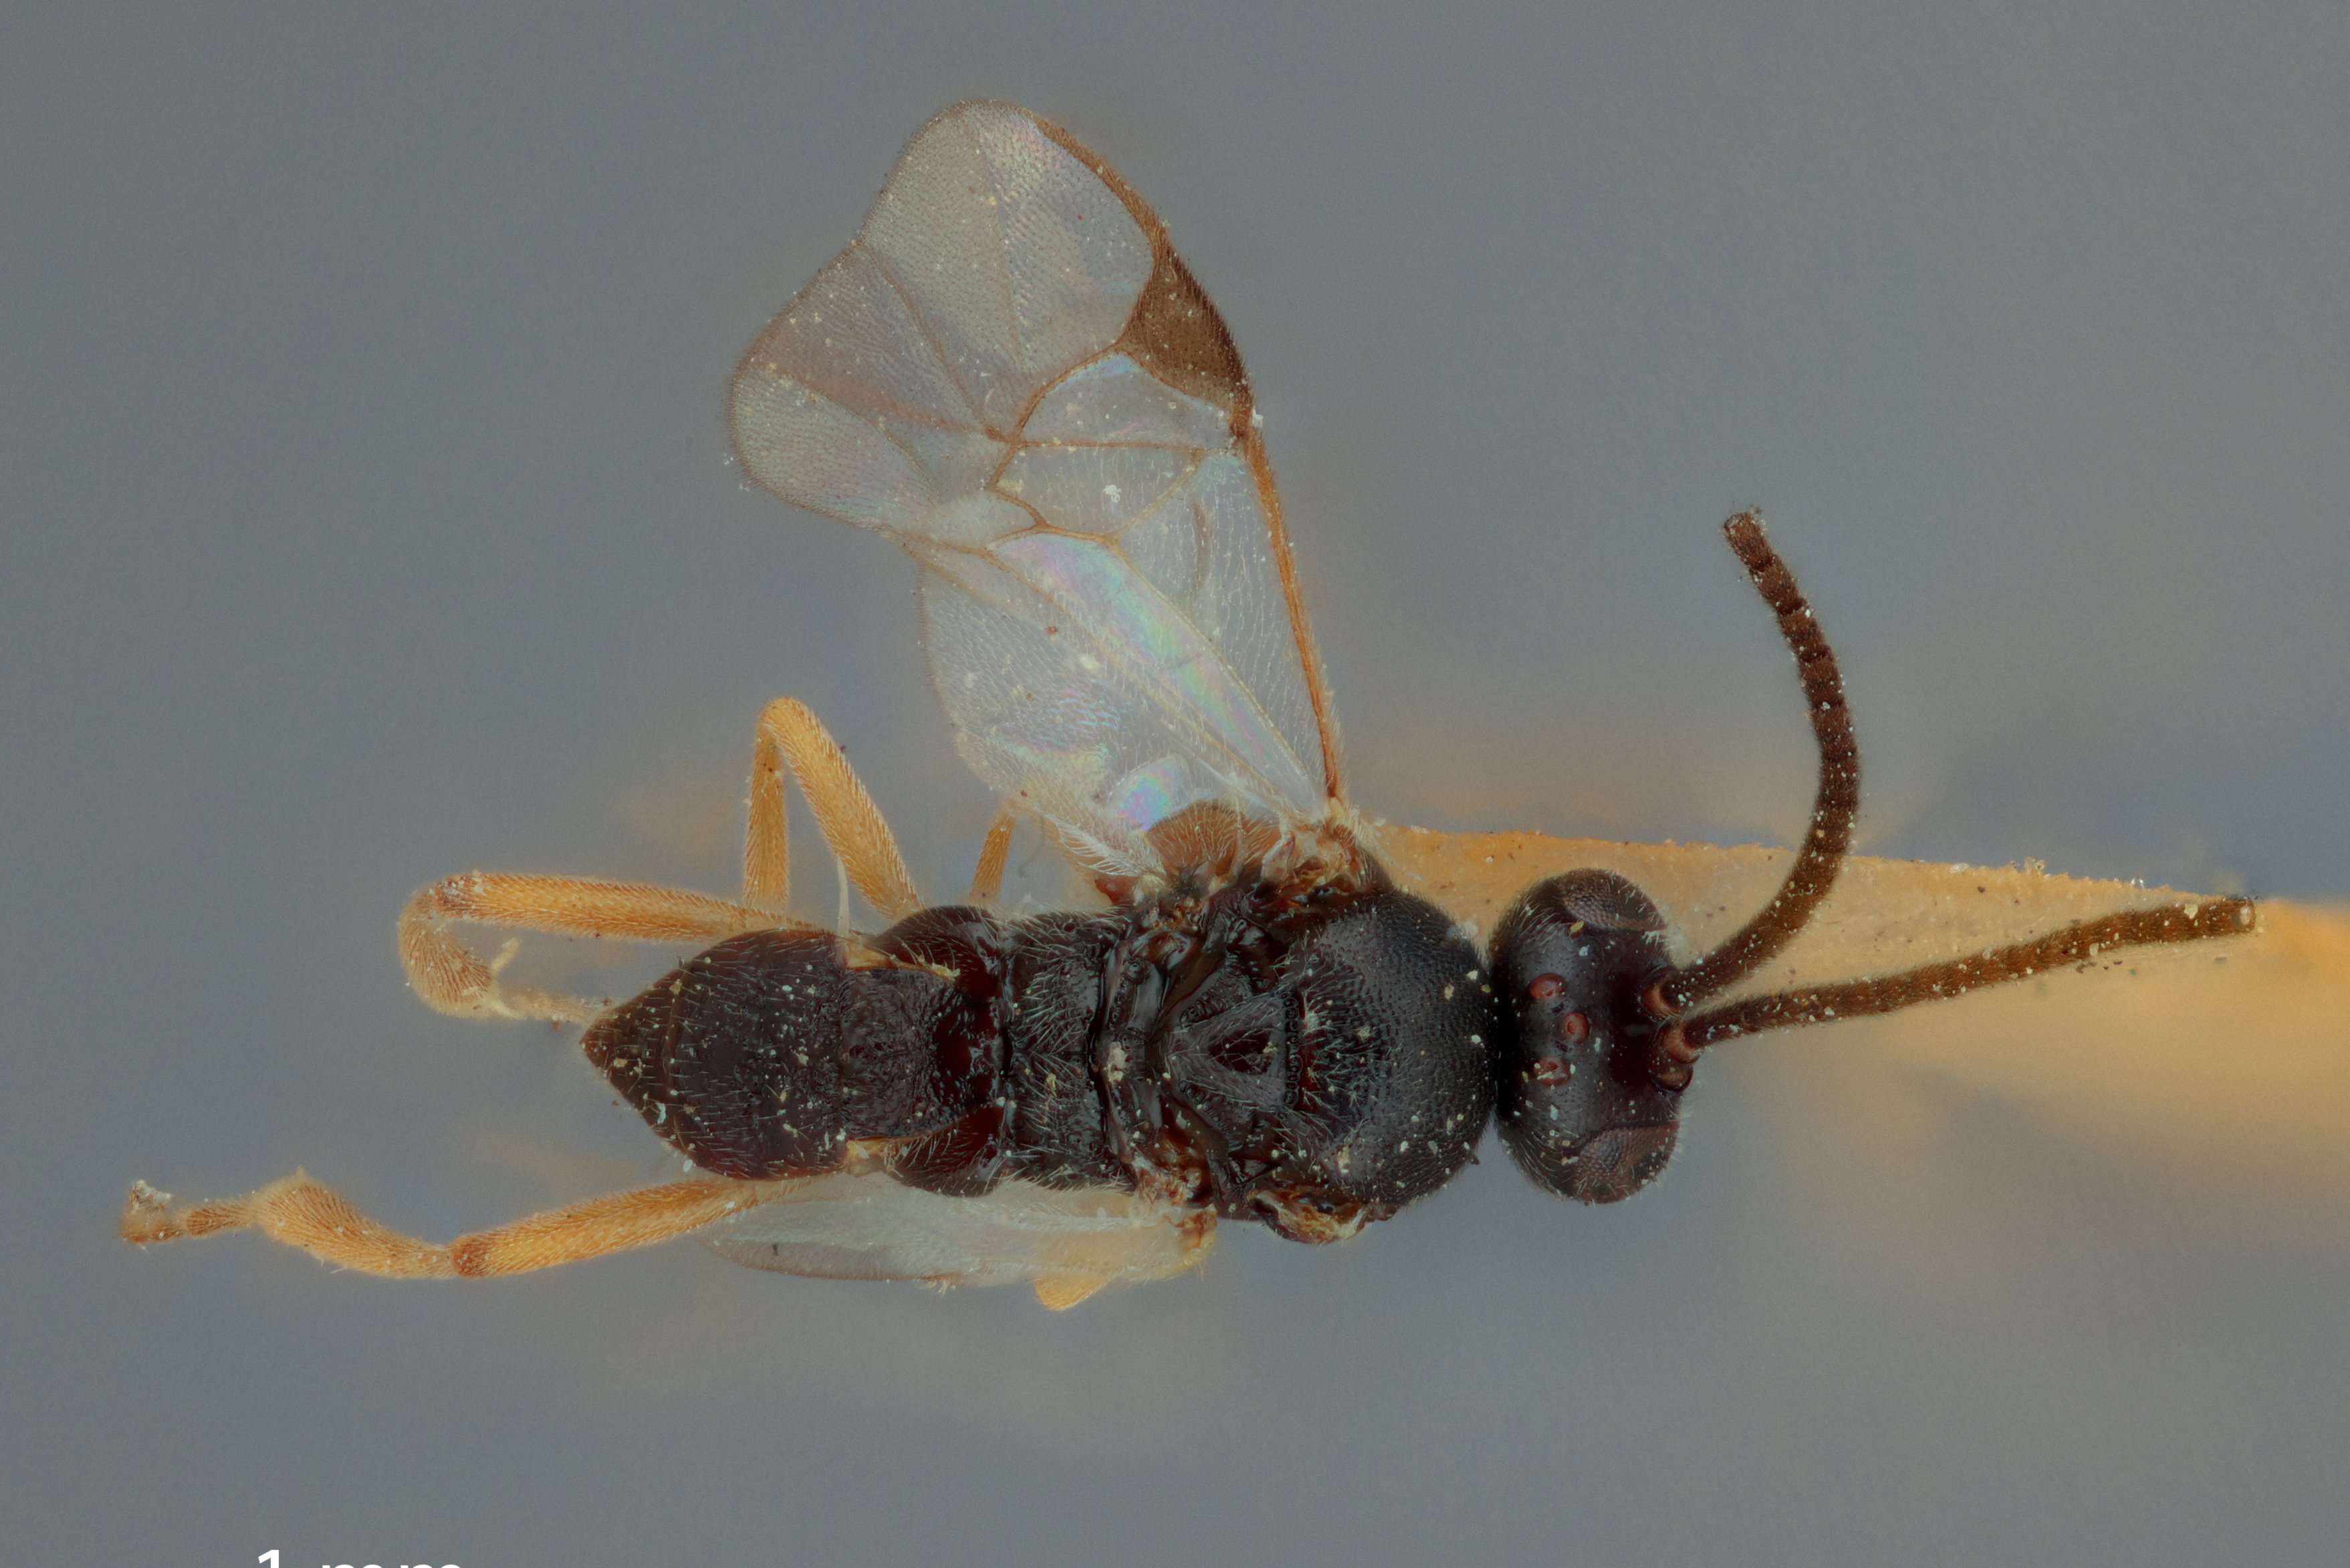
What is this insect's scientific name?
Apanteles delicatus
